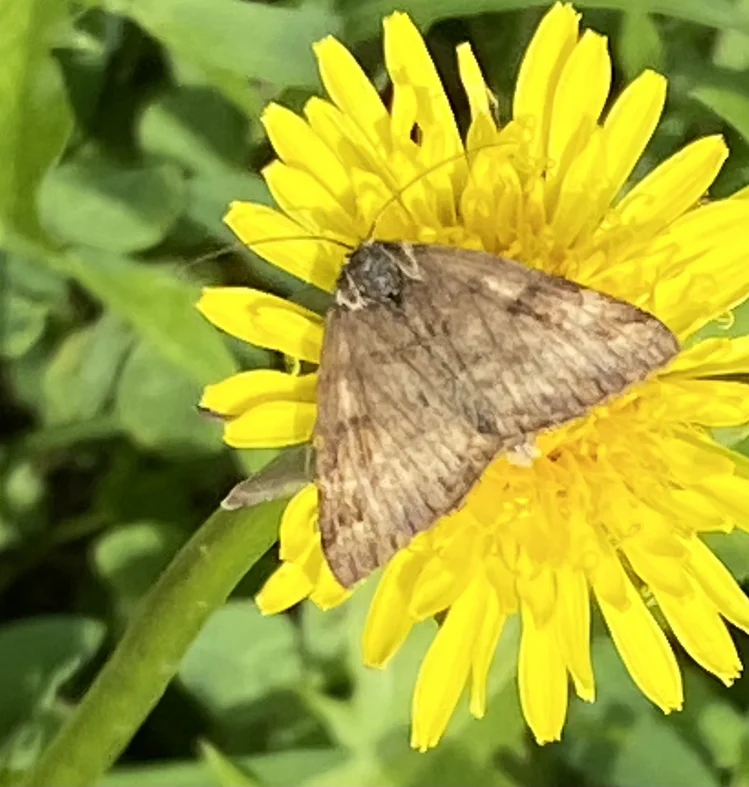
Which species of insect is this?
Euclidia glyphica
